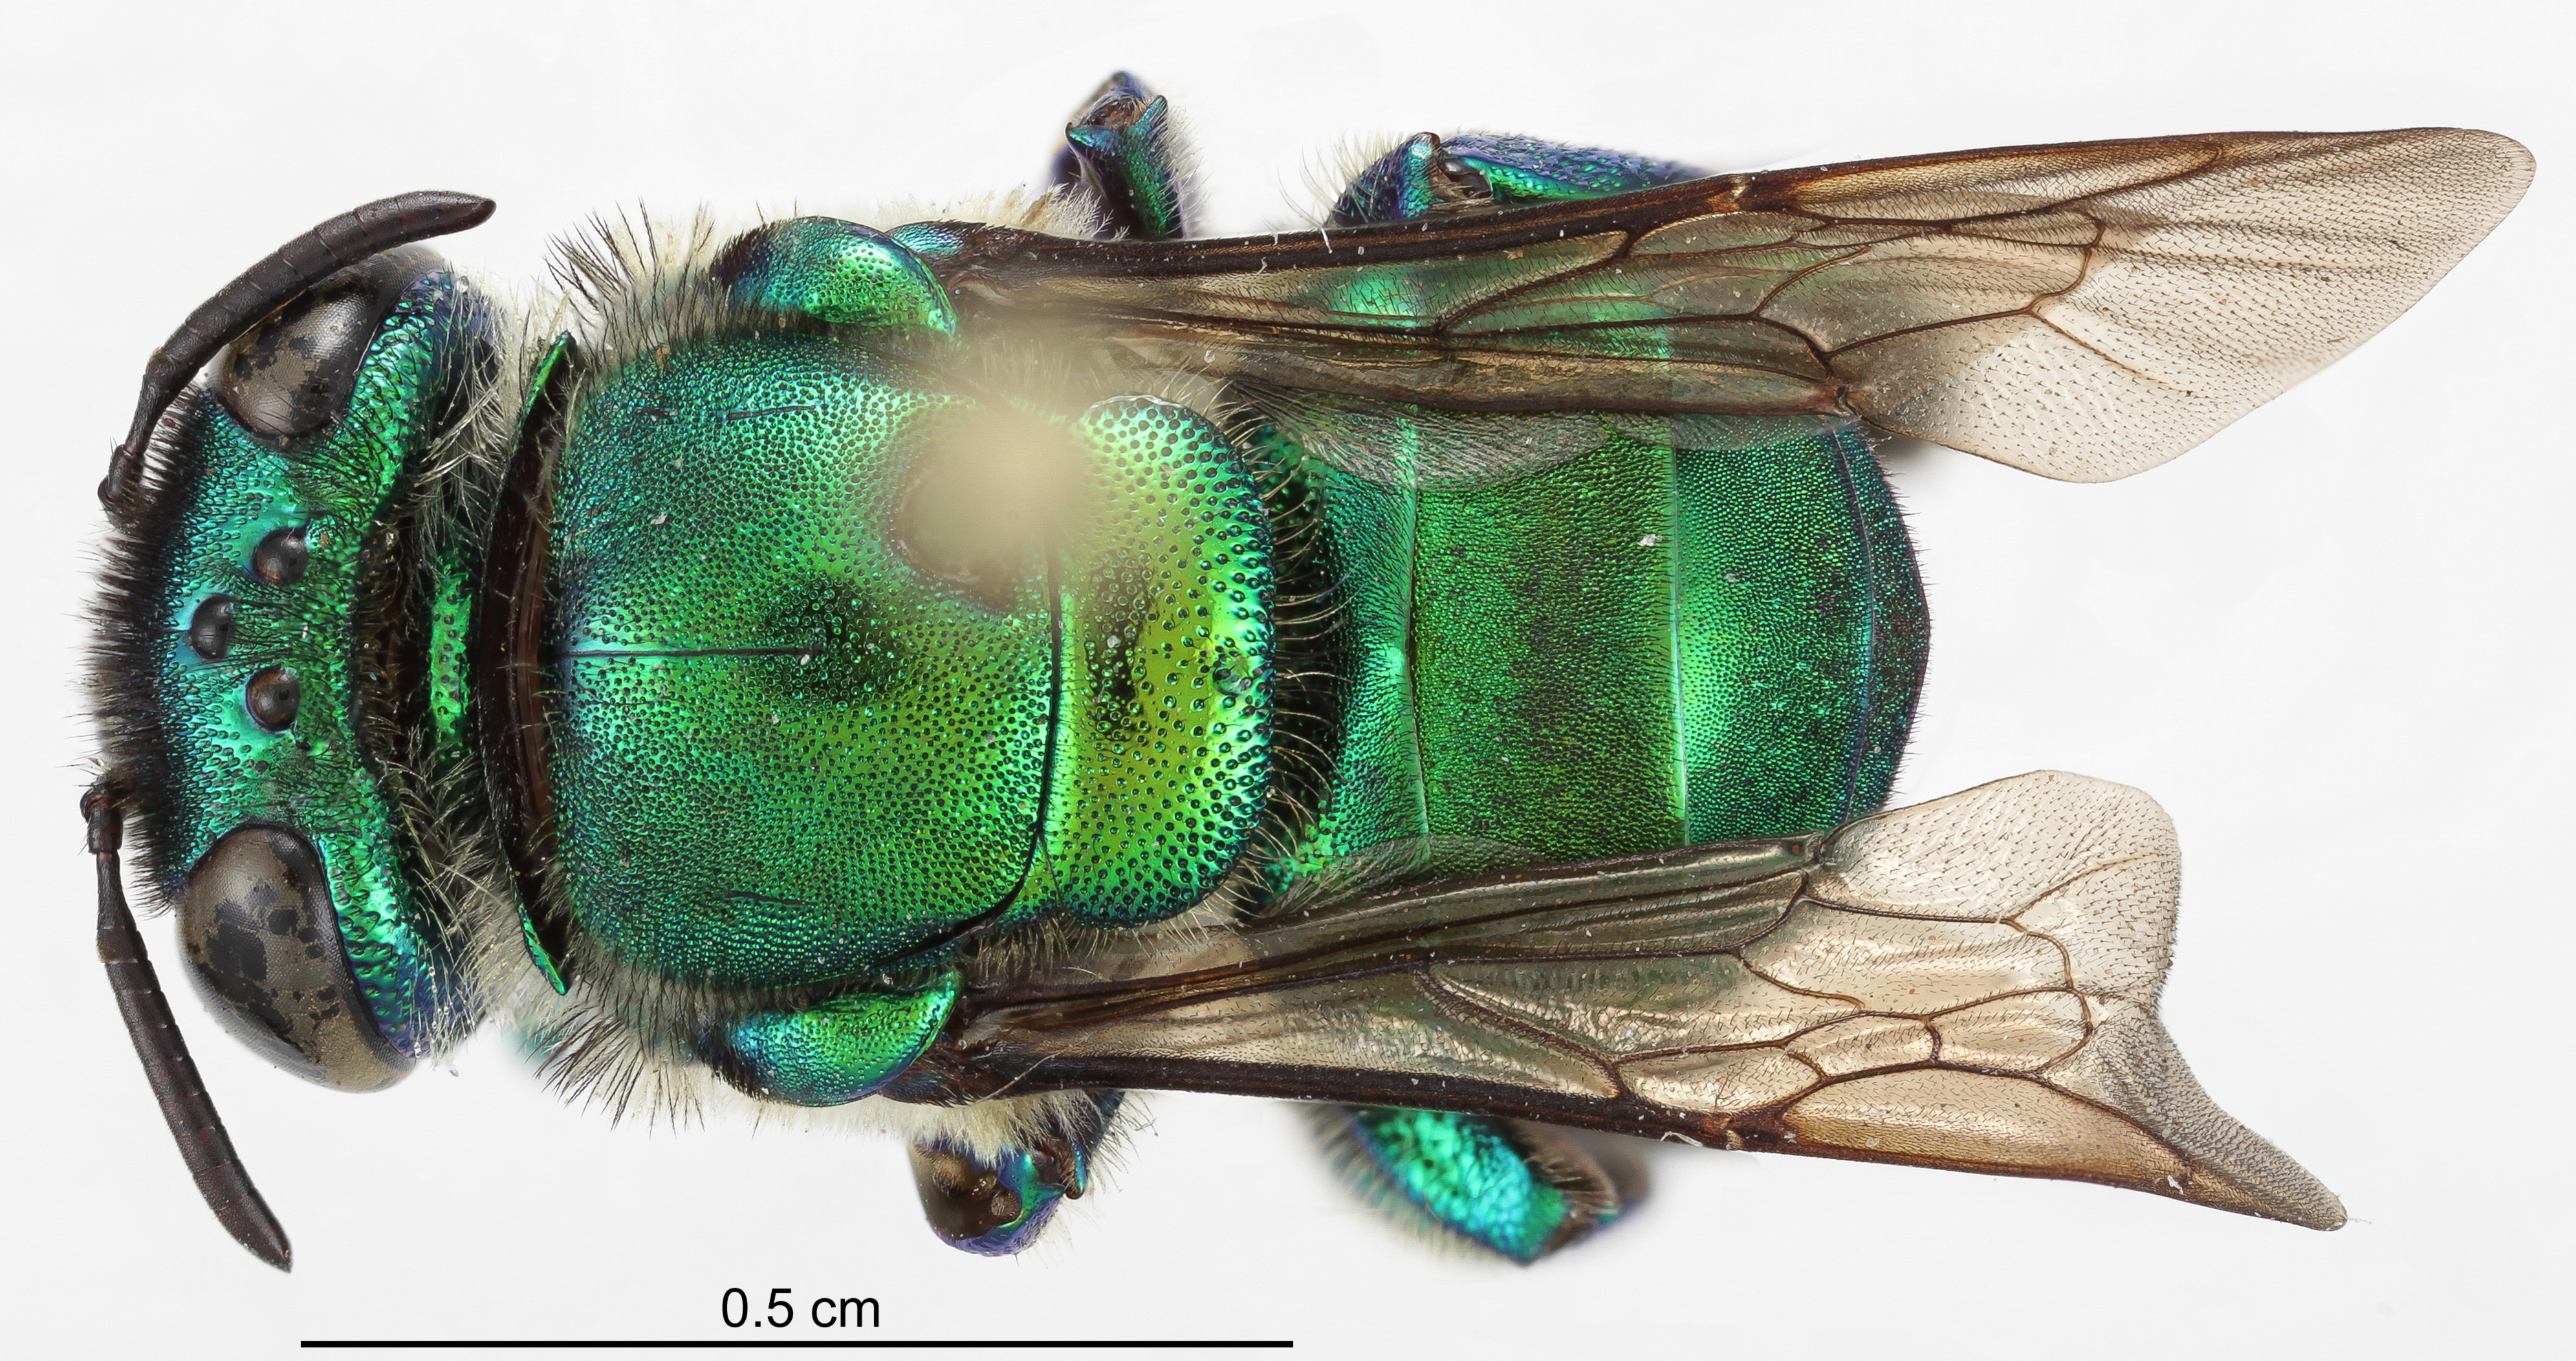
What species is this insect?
Euglossa platymera
